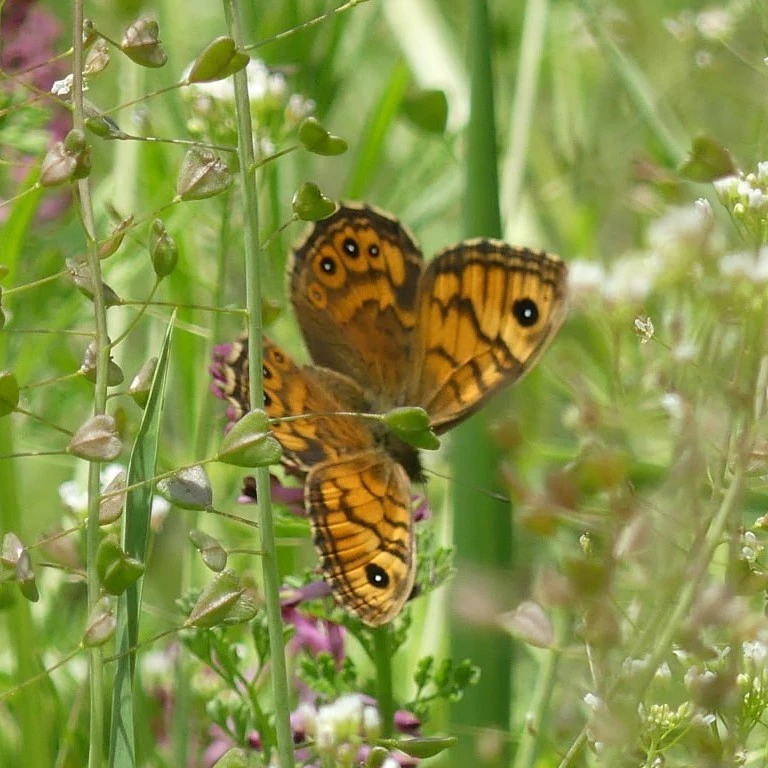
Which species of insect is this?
Lasiommata megera (also Pararge megera)
